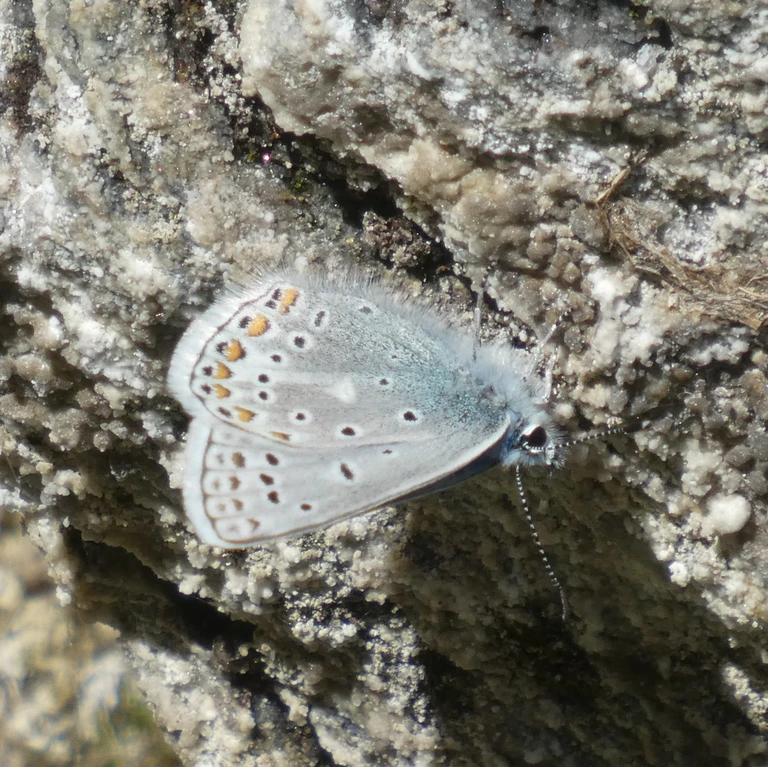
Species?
Polyommatus eros
